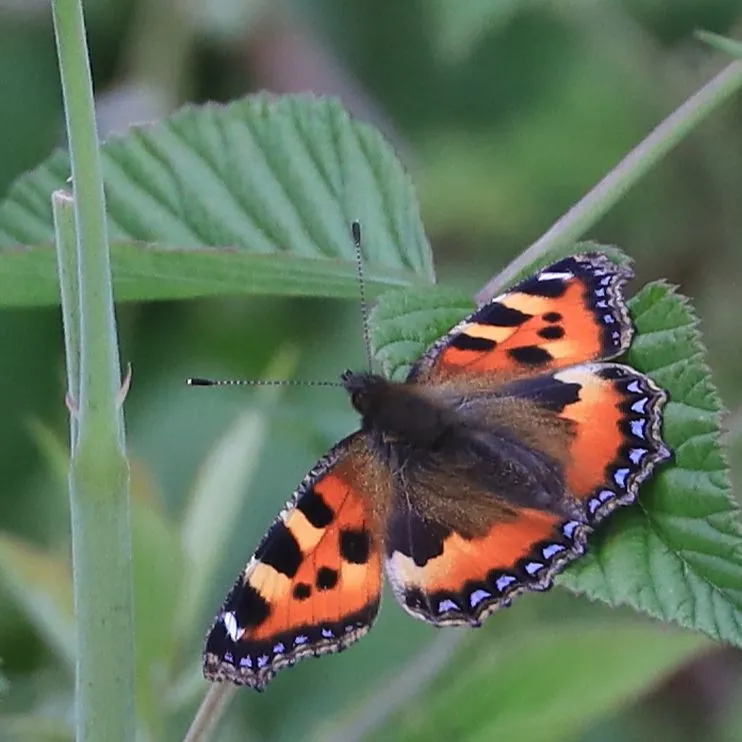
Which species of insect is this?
Aglais urticae
